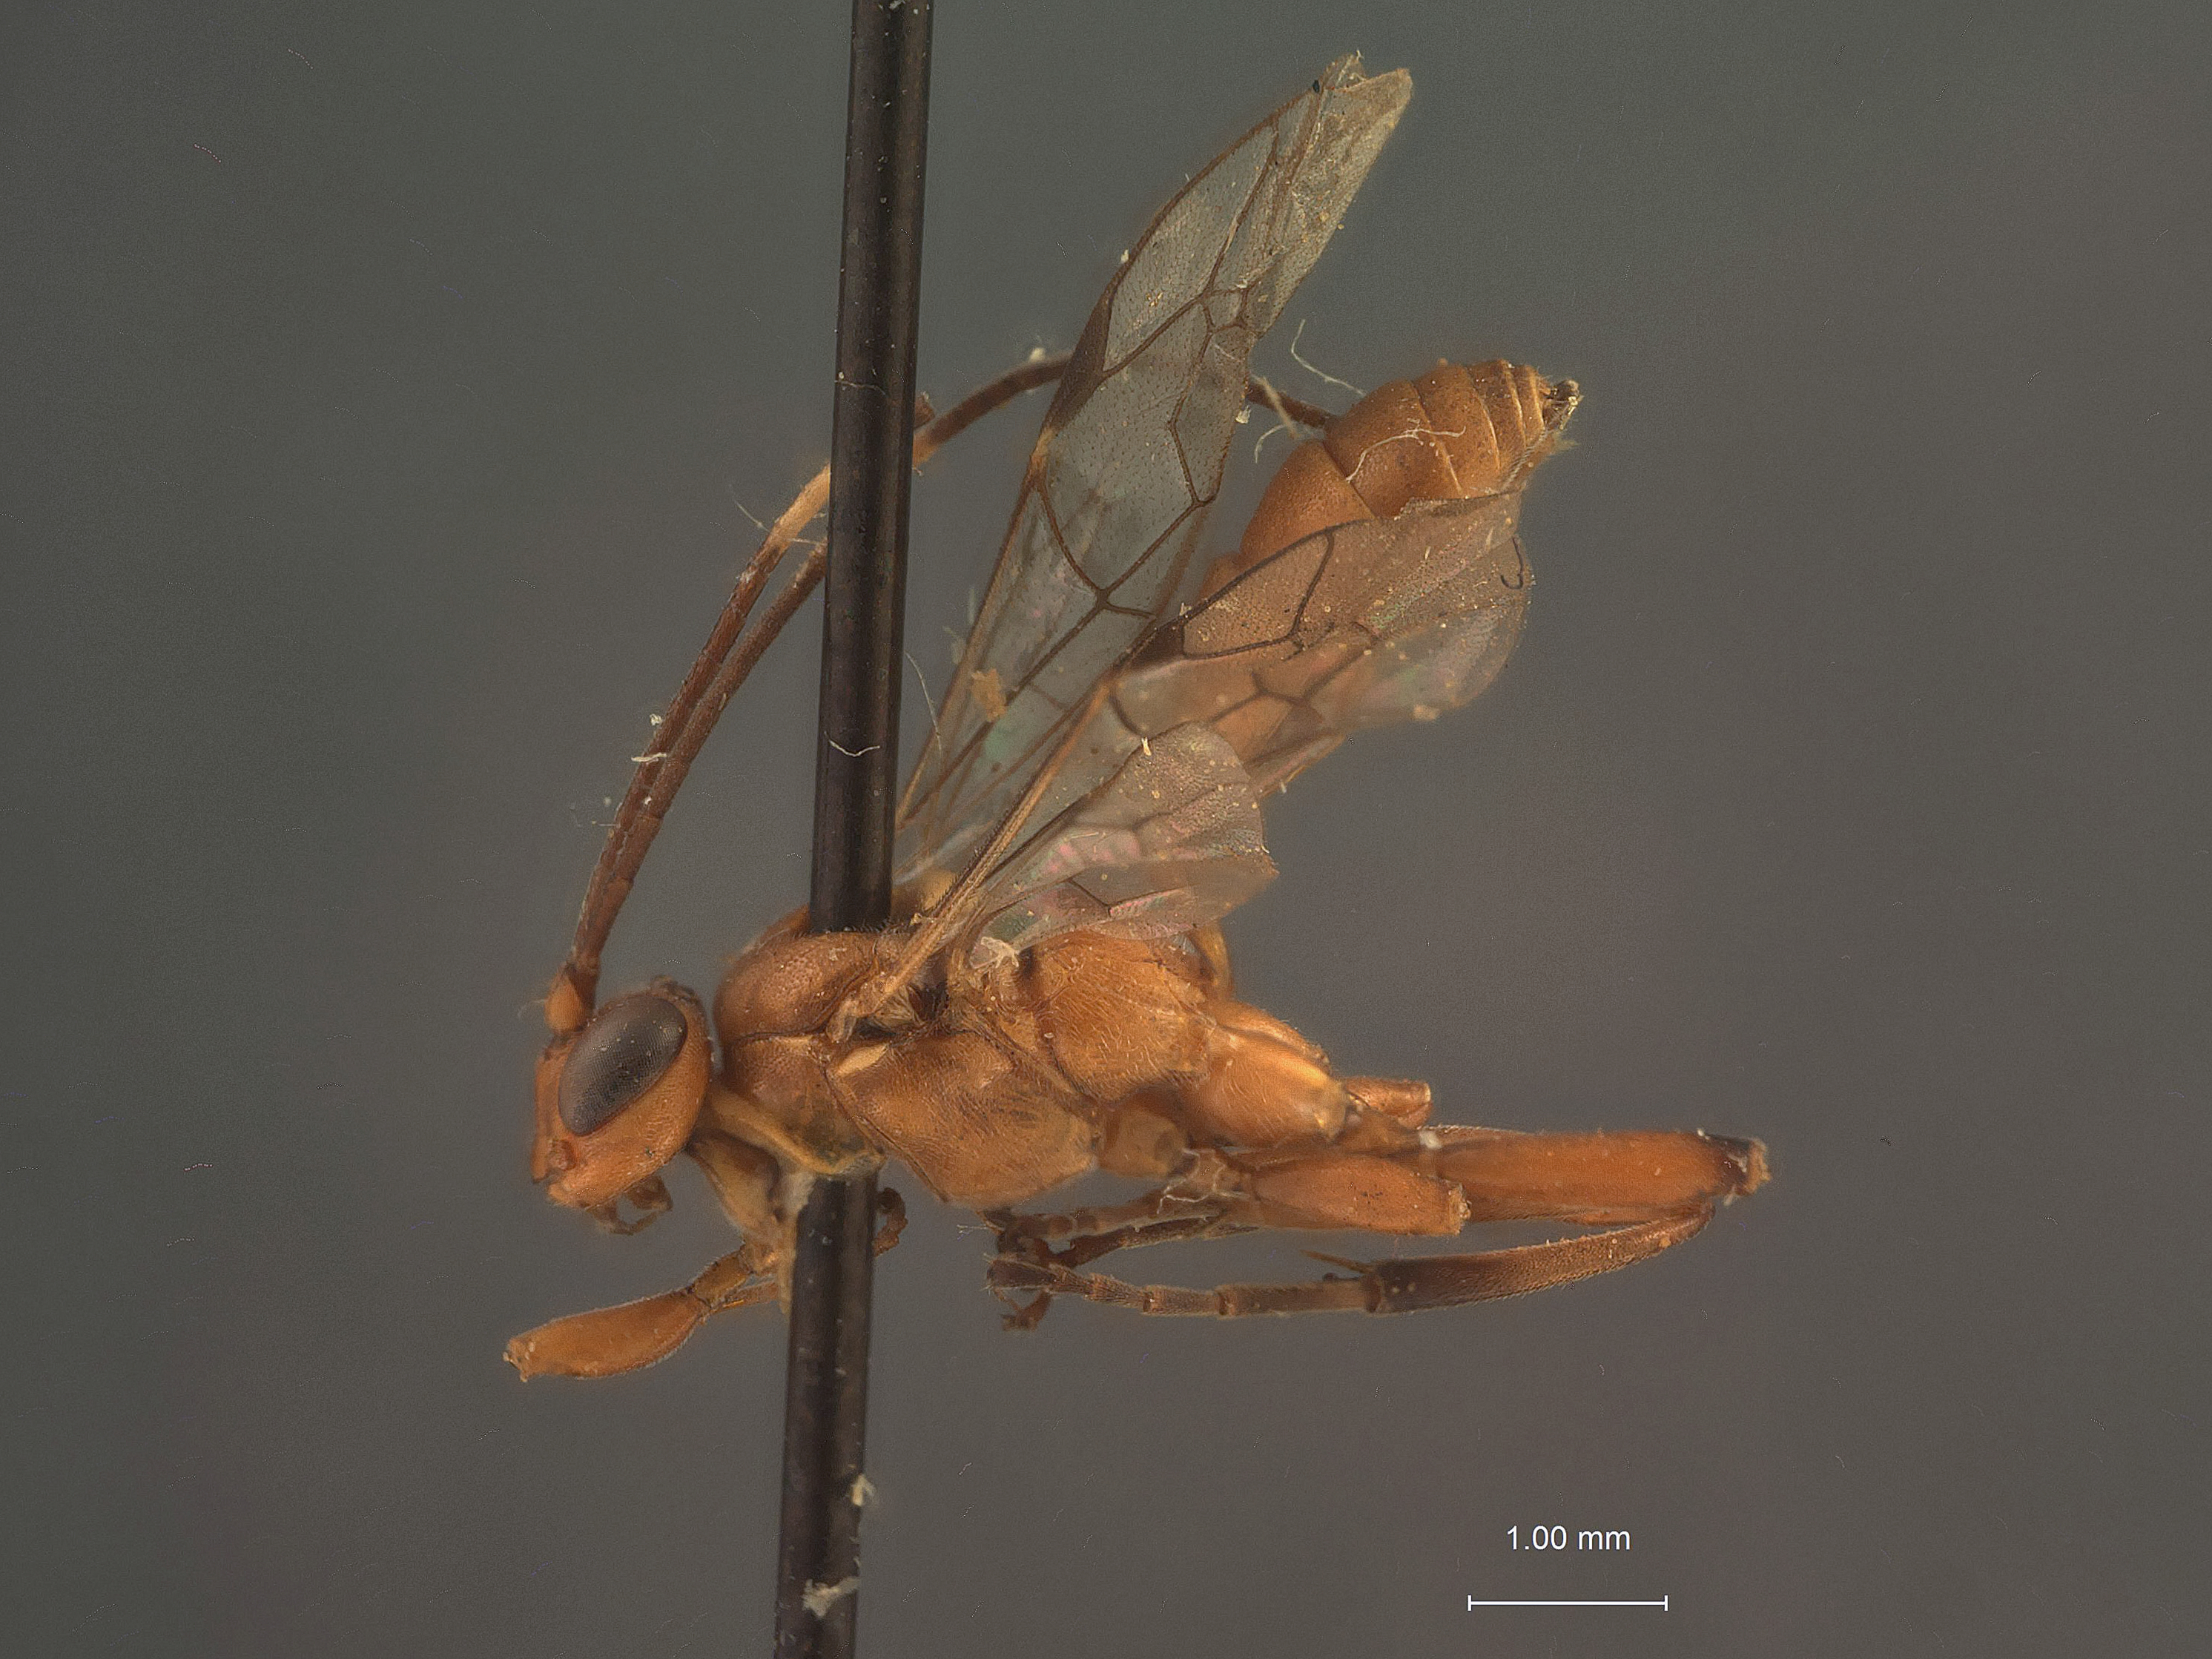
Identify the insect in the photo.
Platylabus monotonops
